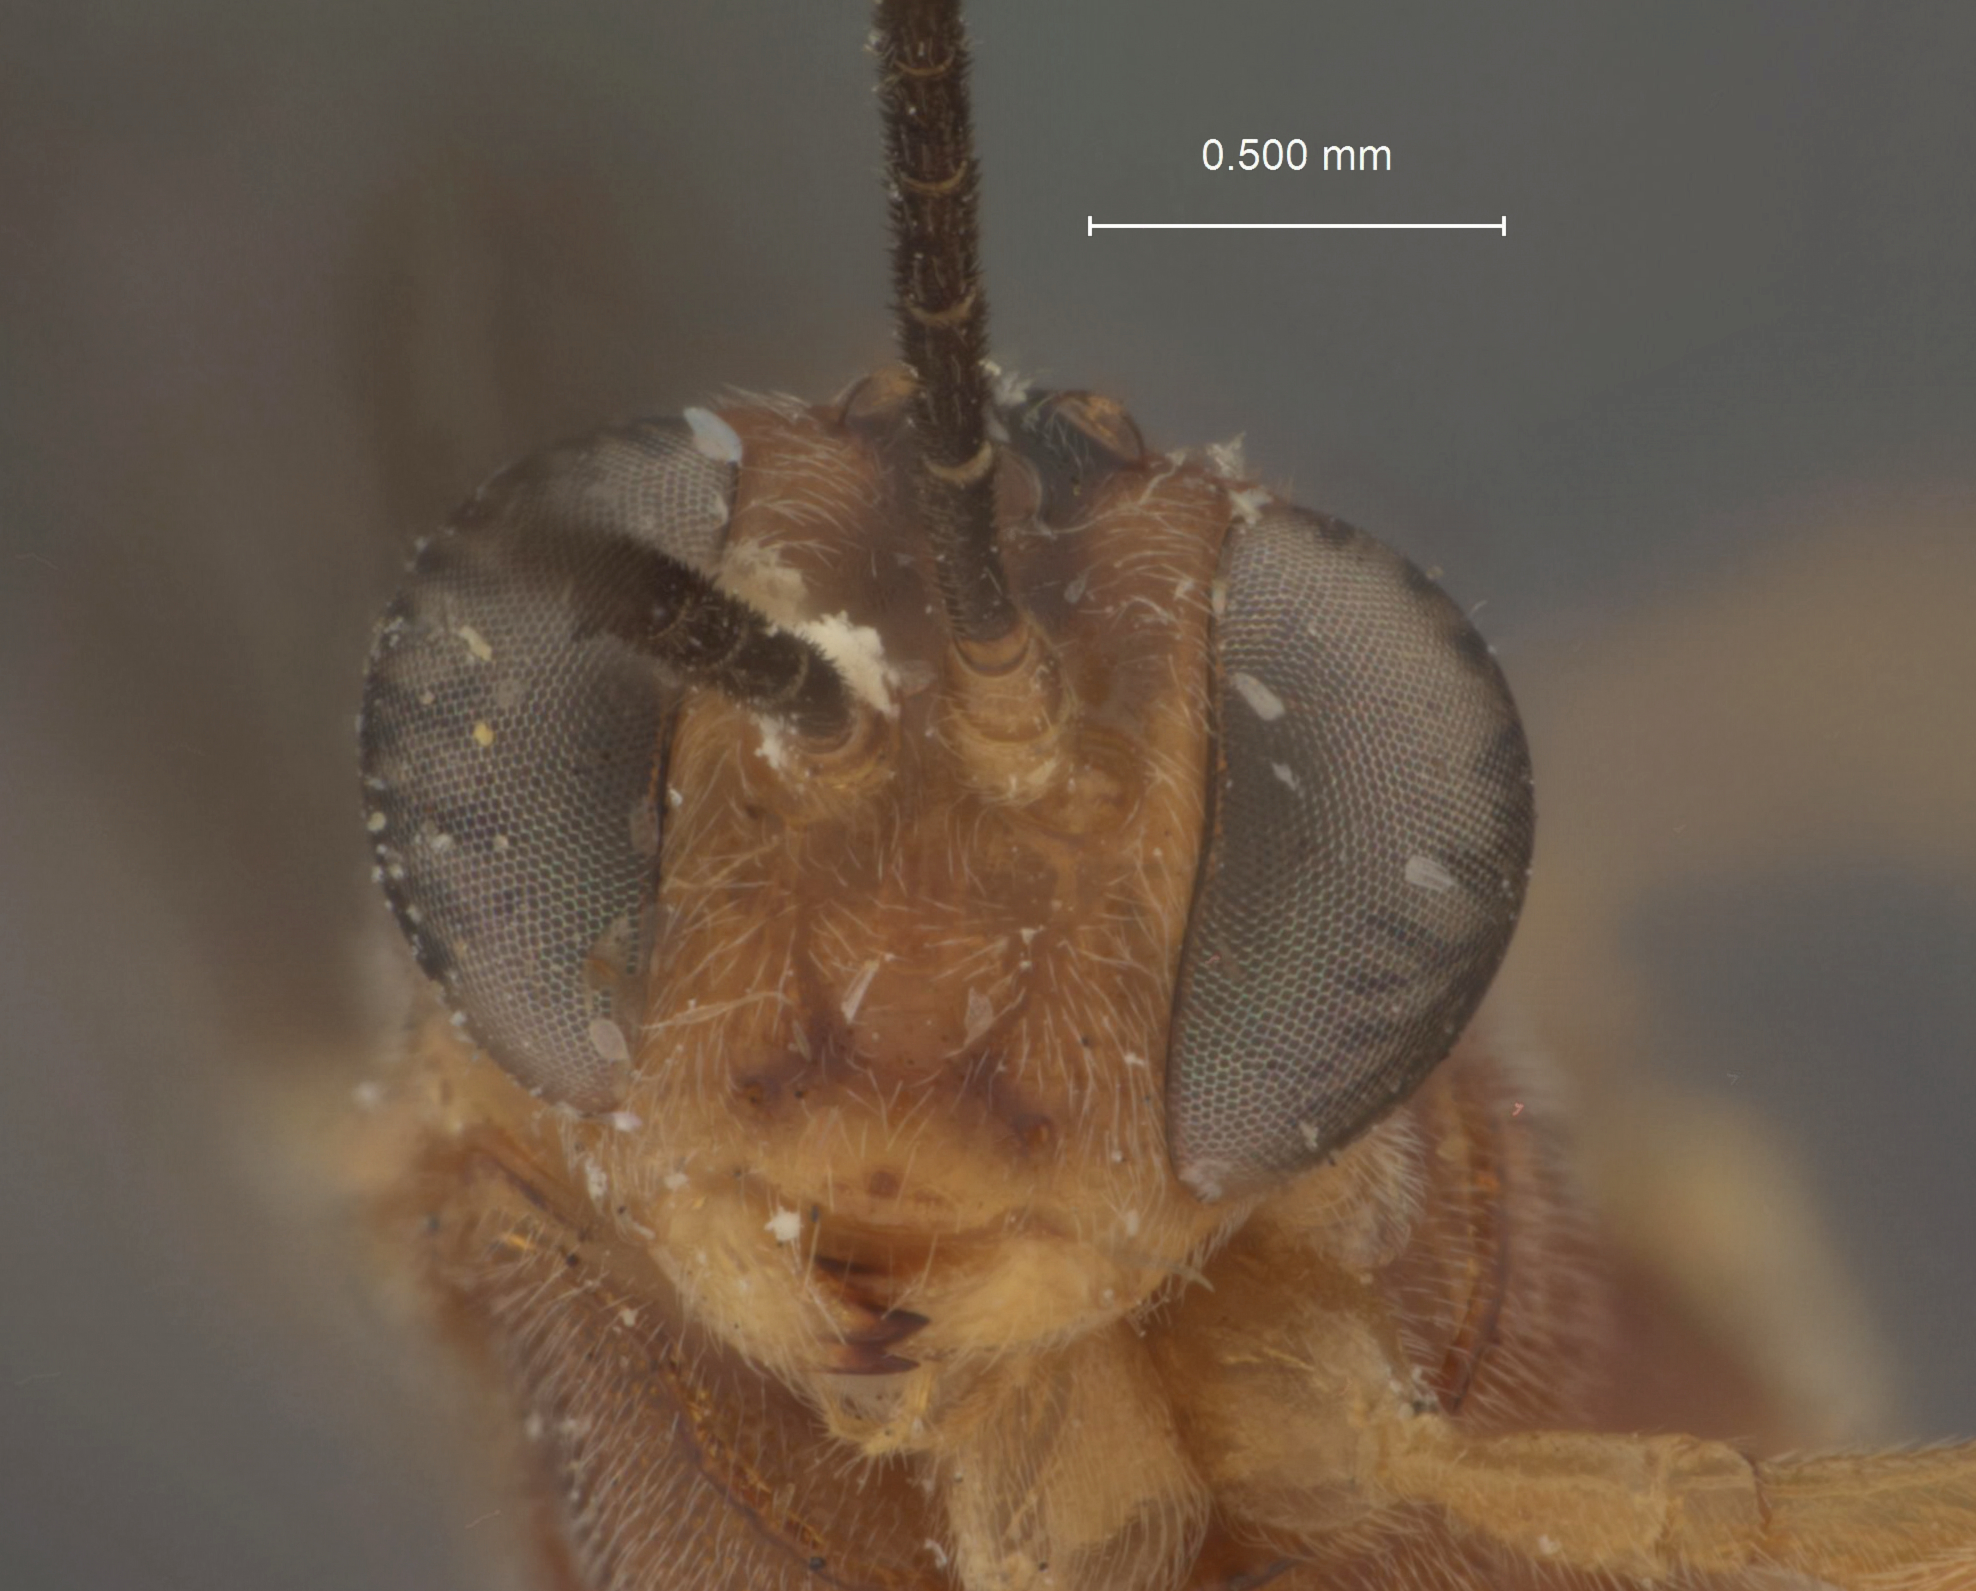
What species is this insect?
Pristomerus ocellatus
